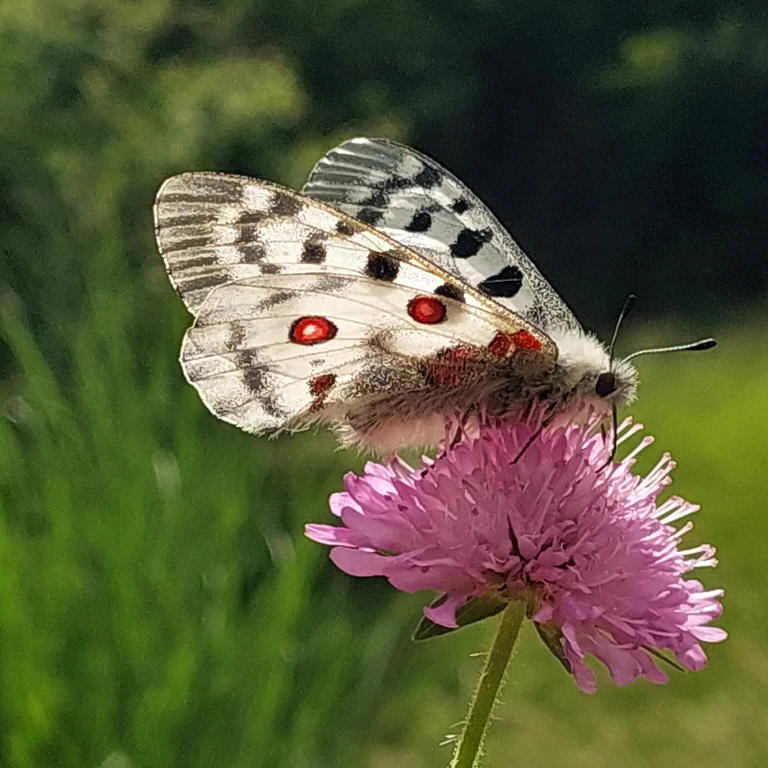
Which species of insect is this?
Parnassius apollo
